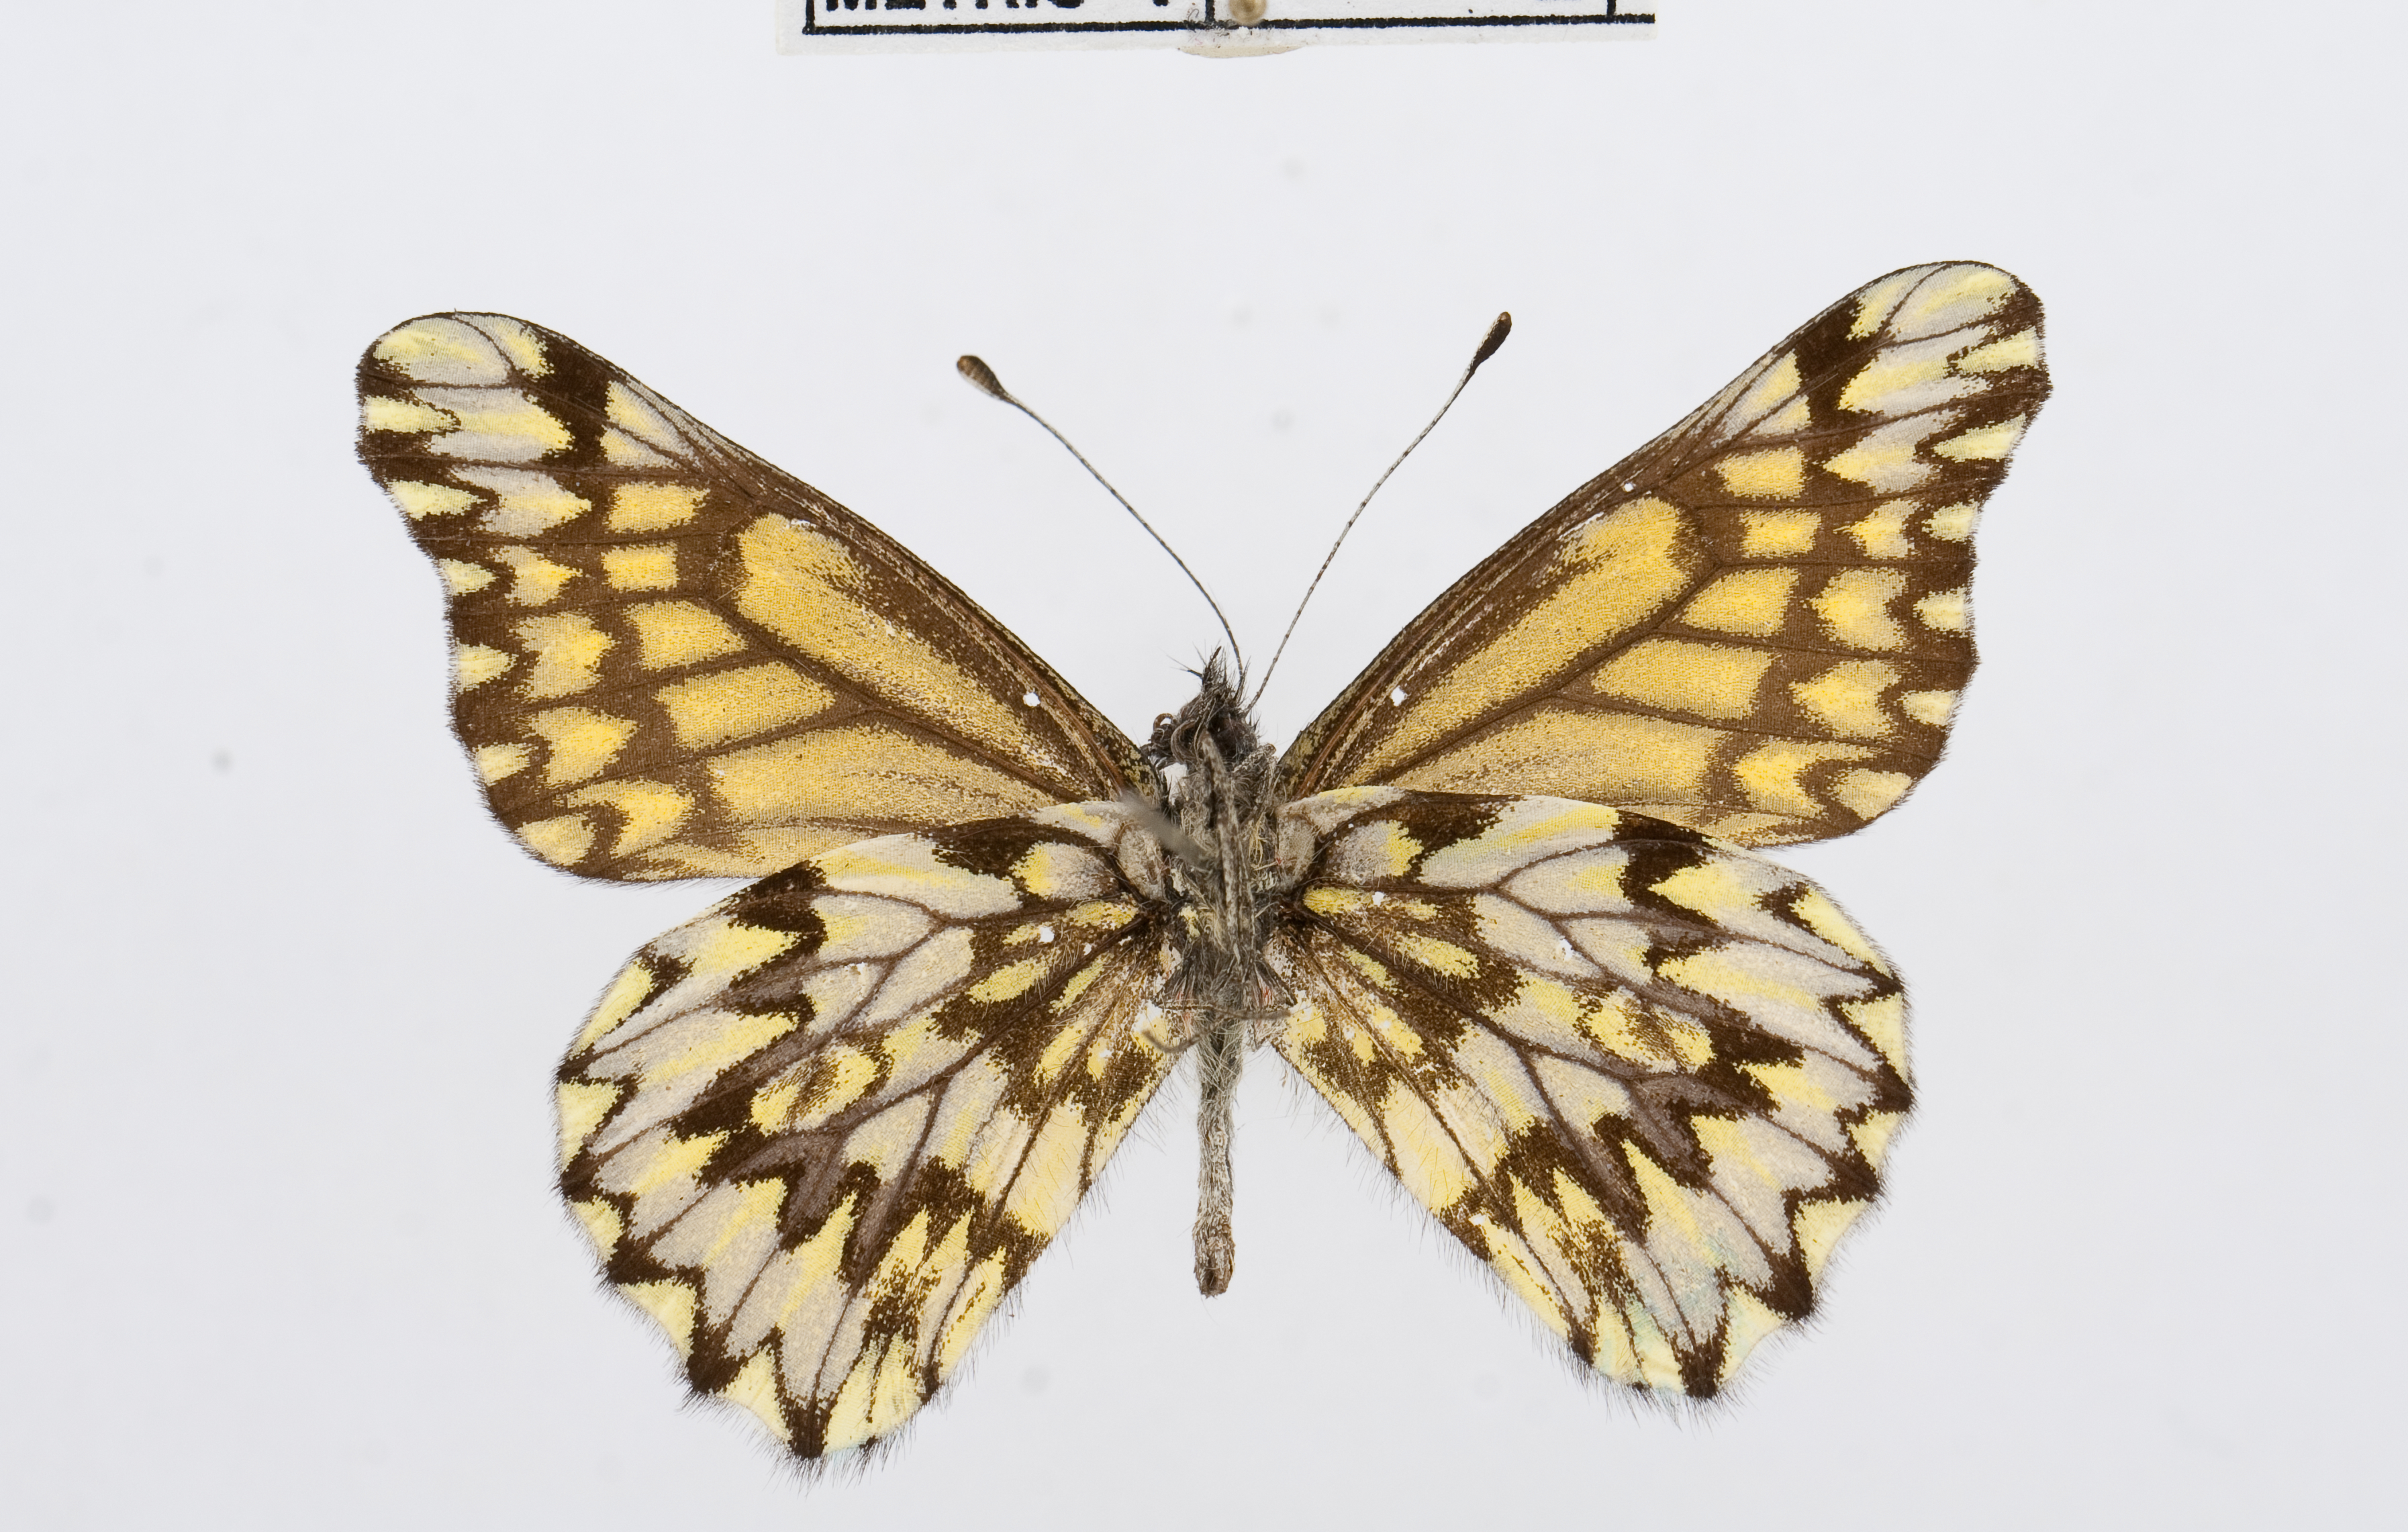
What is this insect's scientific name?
Catasticta incerta
